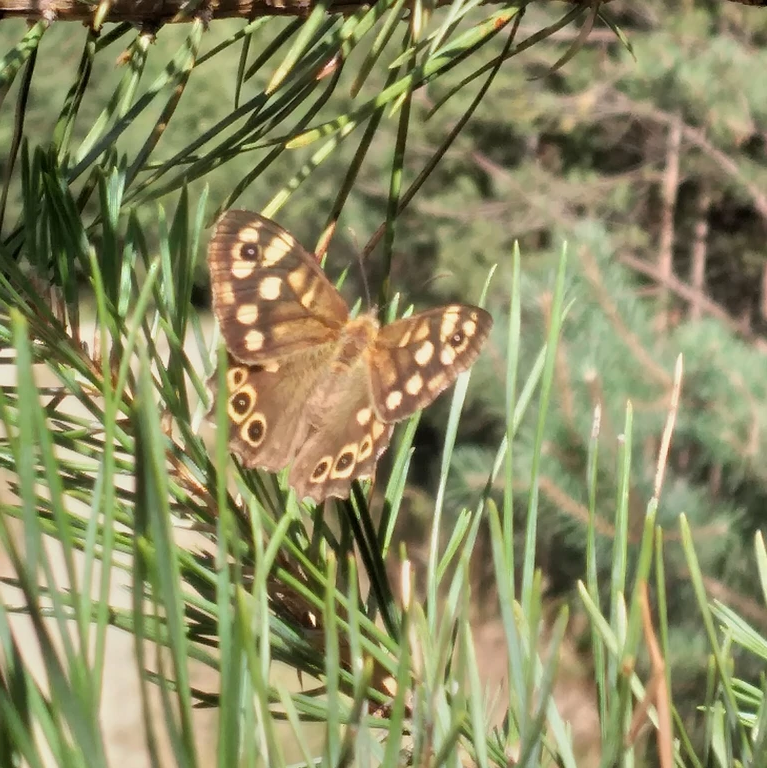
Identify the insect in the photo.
Pararge aegeria
